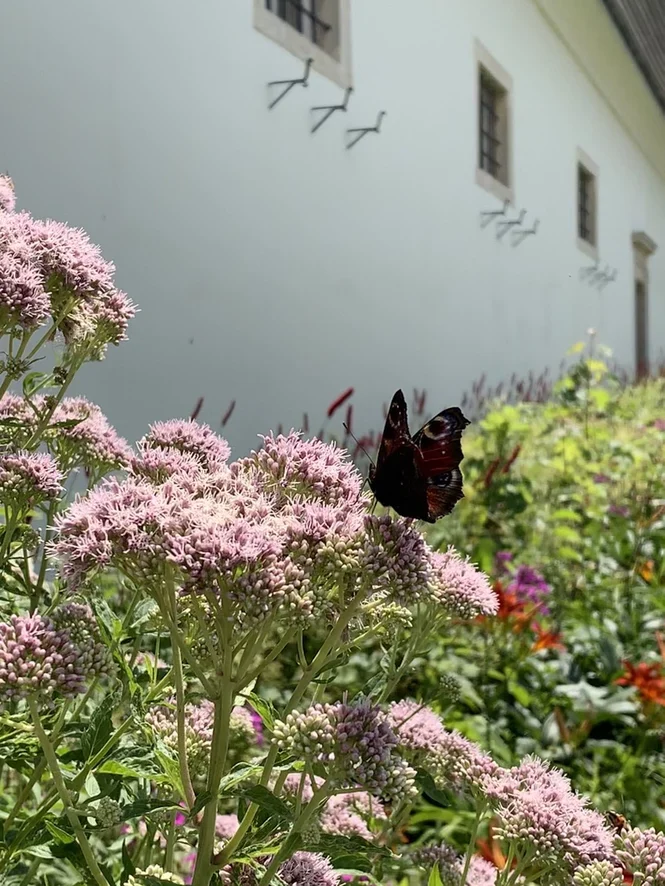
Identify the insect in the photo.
Aglais io
